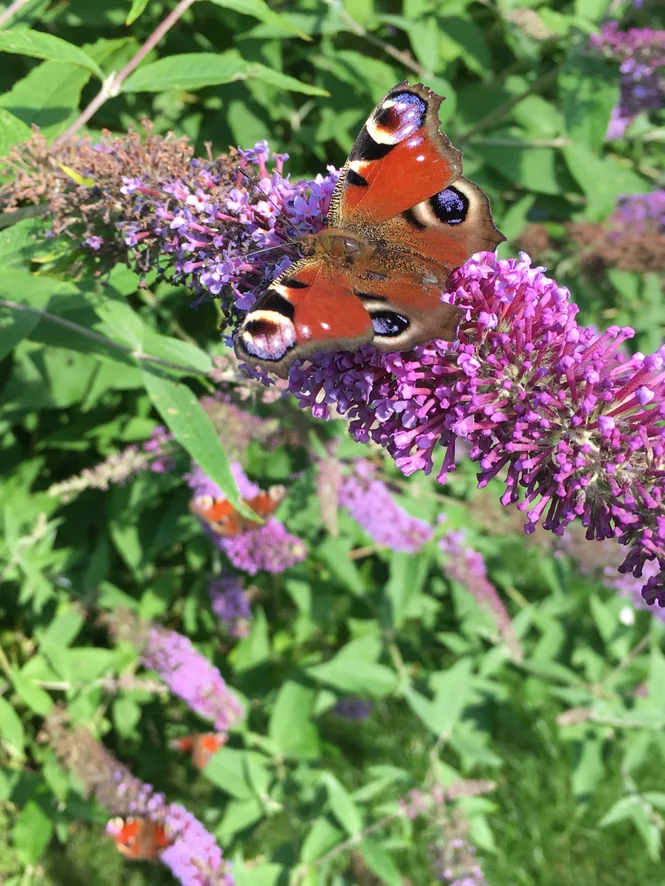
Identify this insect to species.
Aglais io
